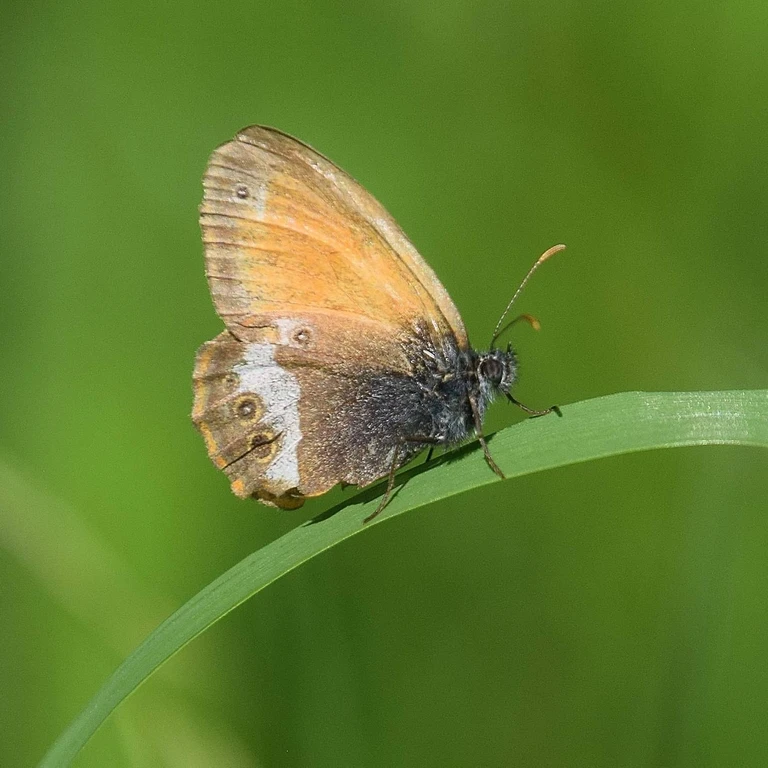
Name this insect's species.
Coenonympha arcania
